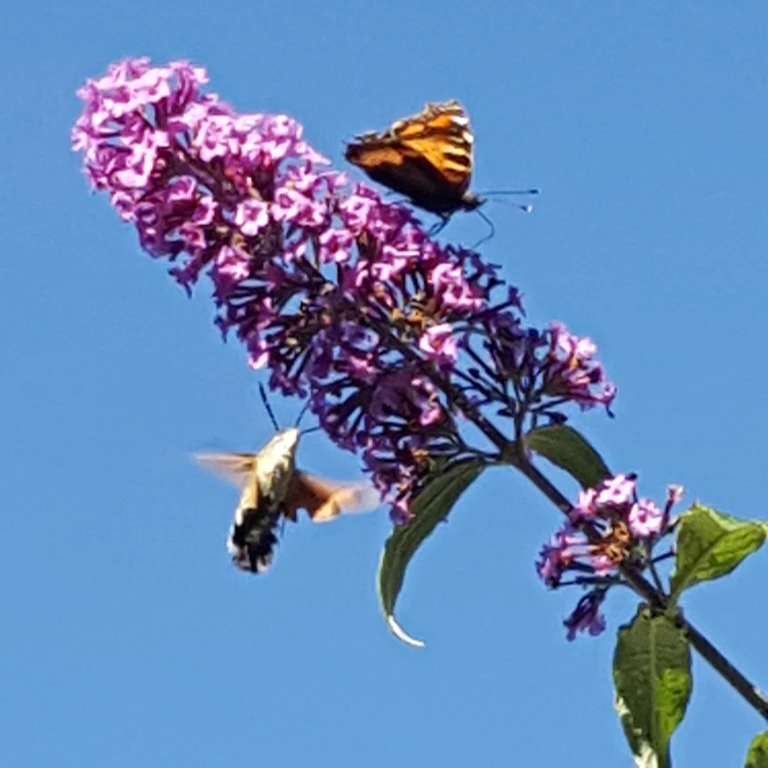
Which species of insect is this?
Aglais urticae
